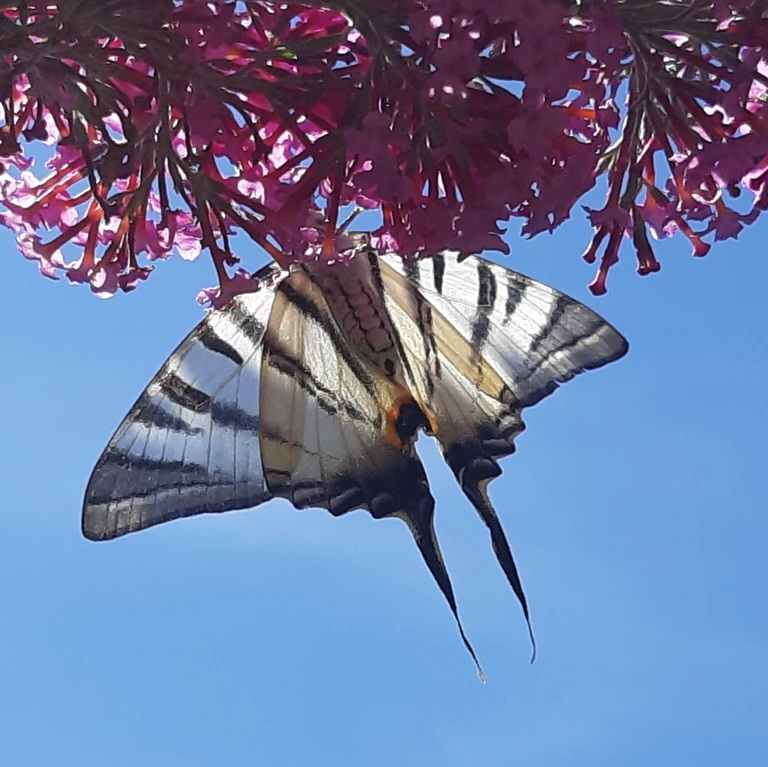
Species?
Iphiclides podalirius
